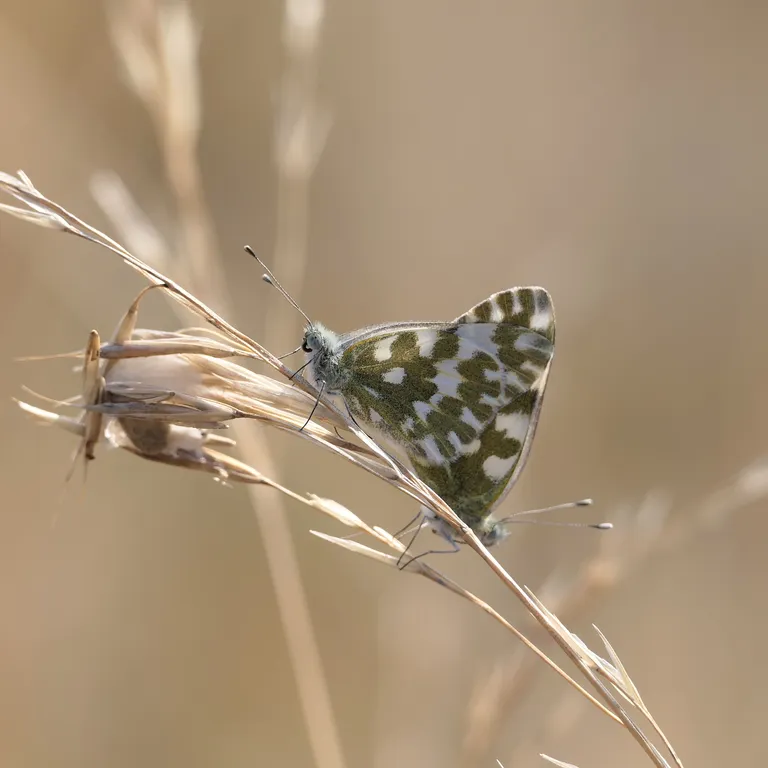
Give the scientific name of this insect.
Pontia edusa
